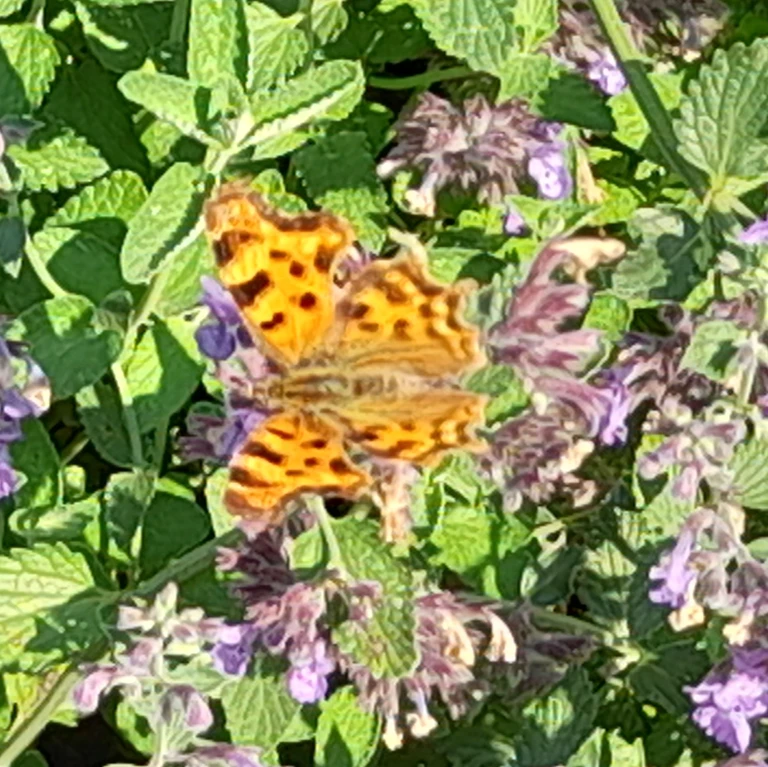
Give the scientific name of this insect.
Polygonia c-album
